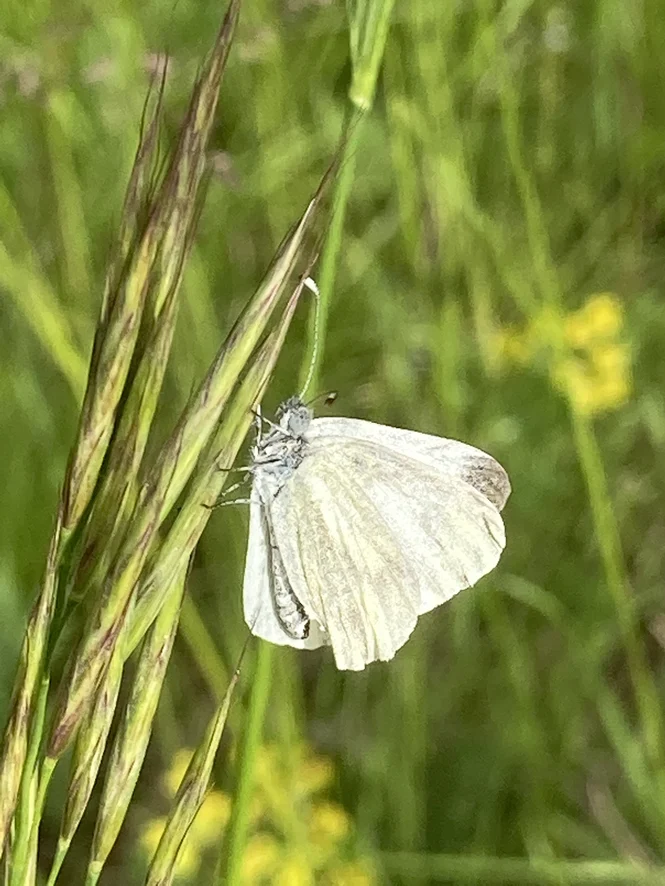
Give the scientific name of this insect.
Leptidea sinapis/juvernica
